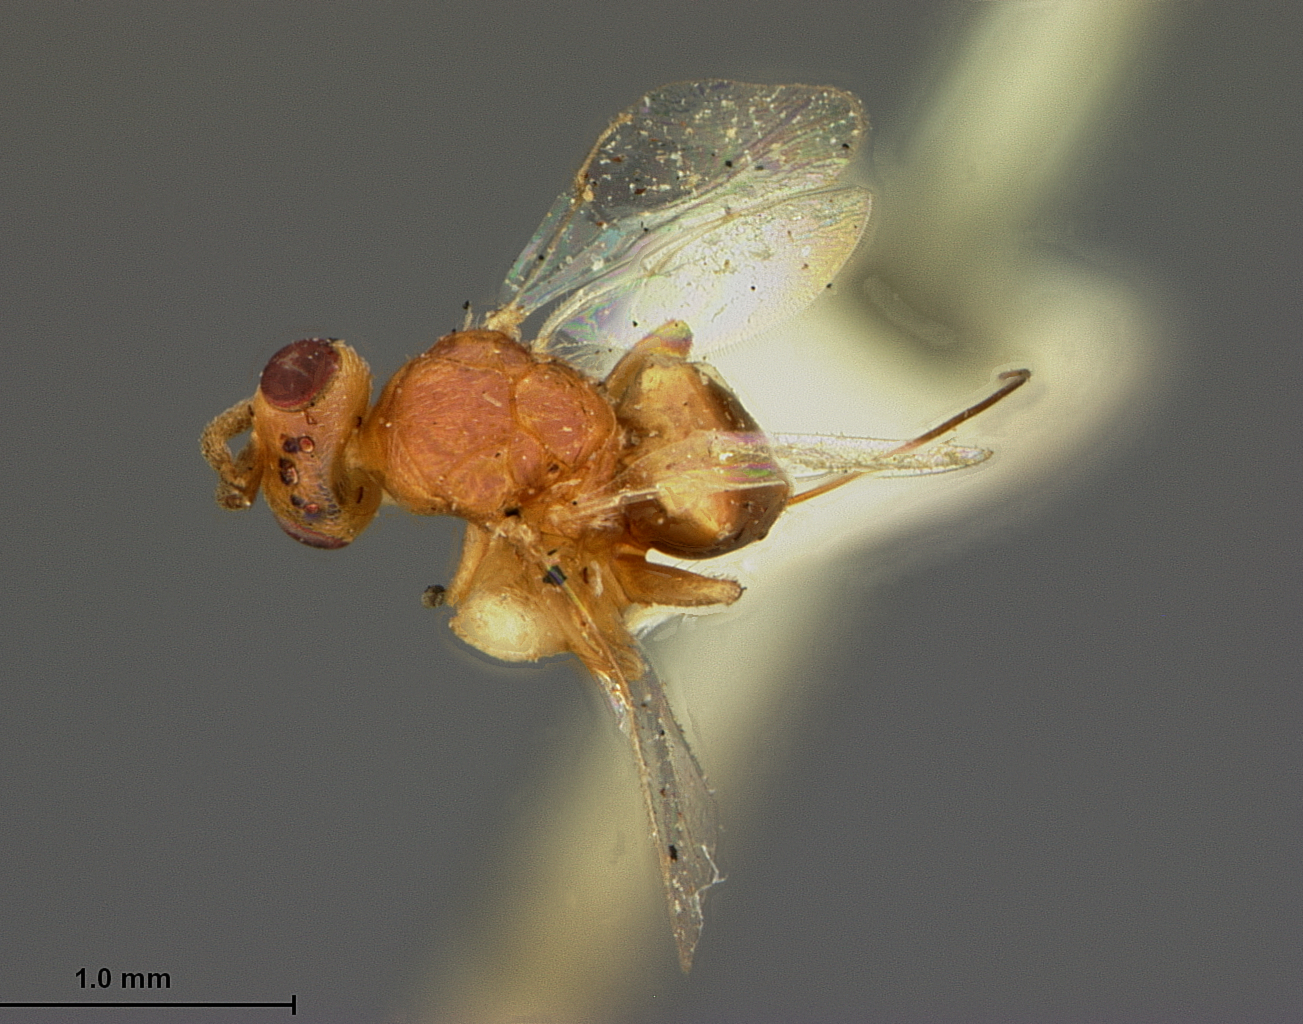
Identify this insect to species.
Physothorax pallidus
